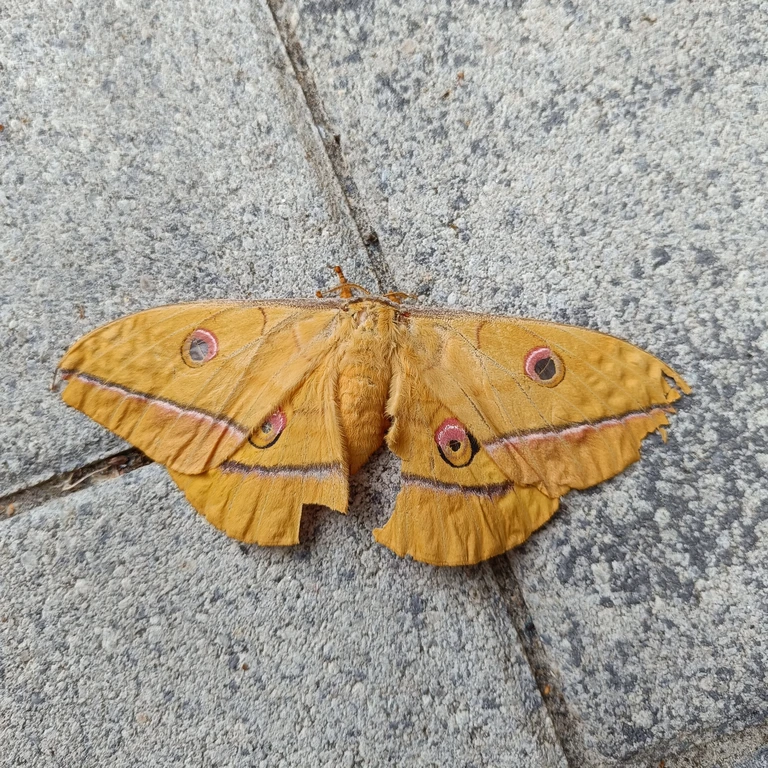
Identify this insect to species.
Antheraea yamamai
